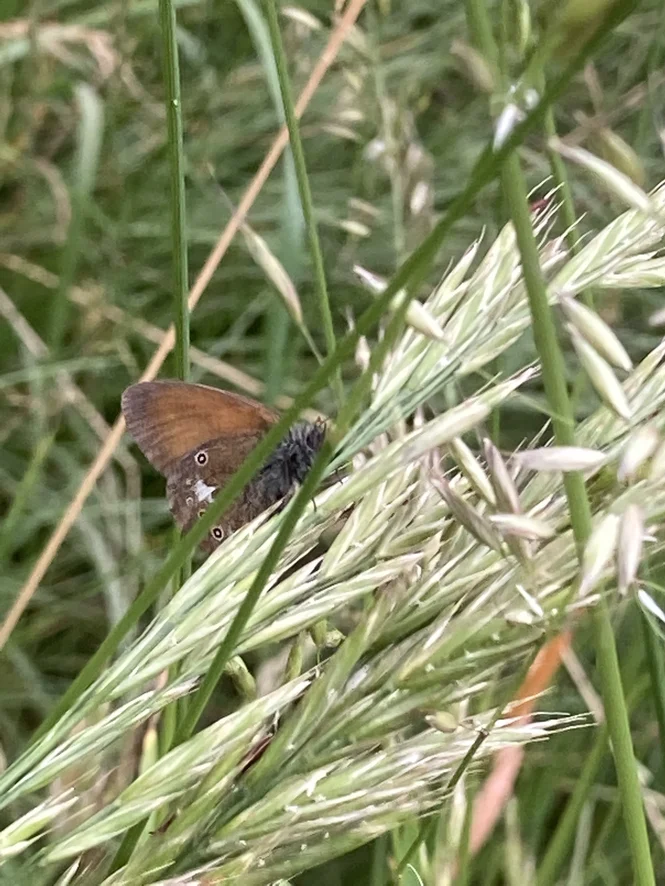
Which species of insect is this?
Coenonympha glycerion (also Coenonympha iphis)
